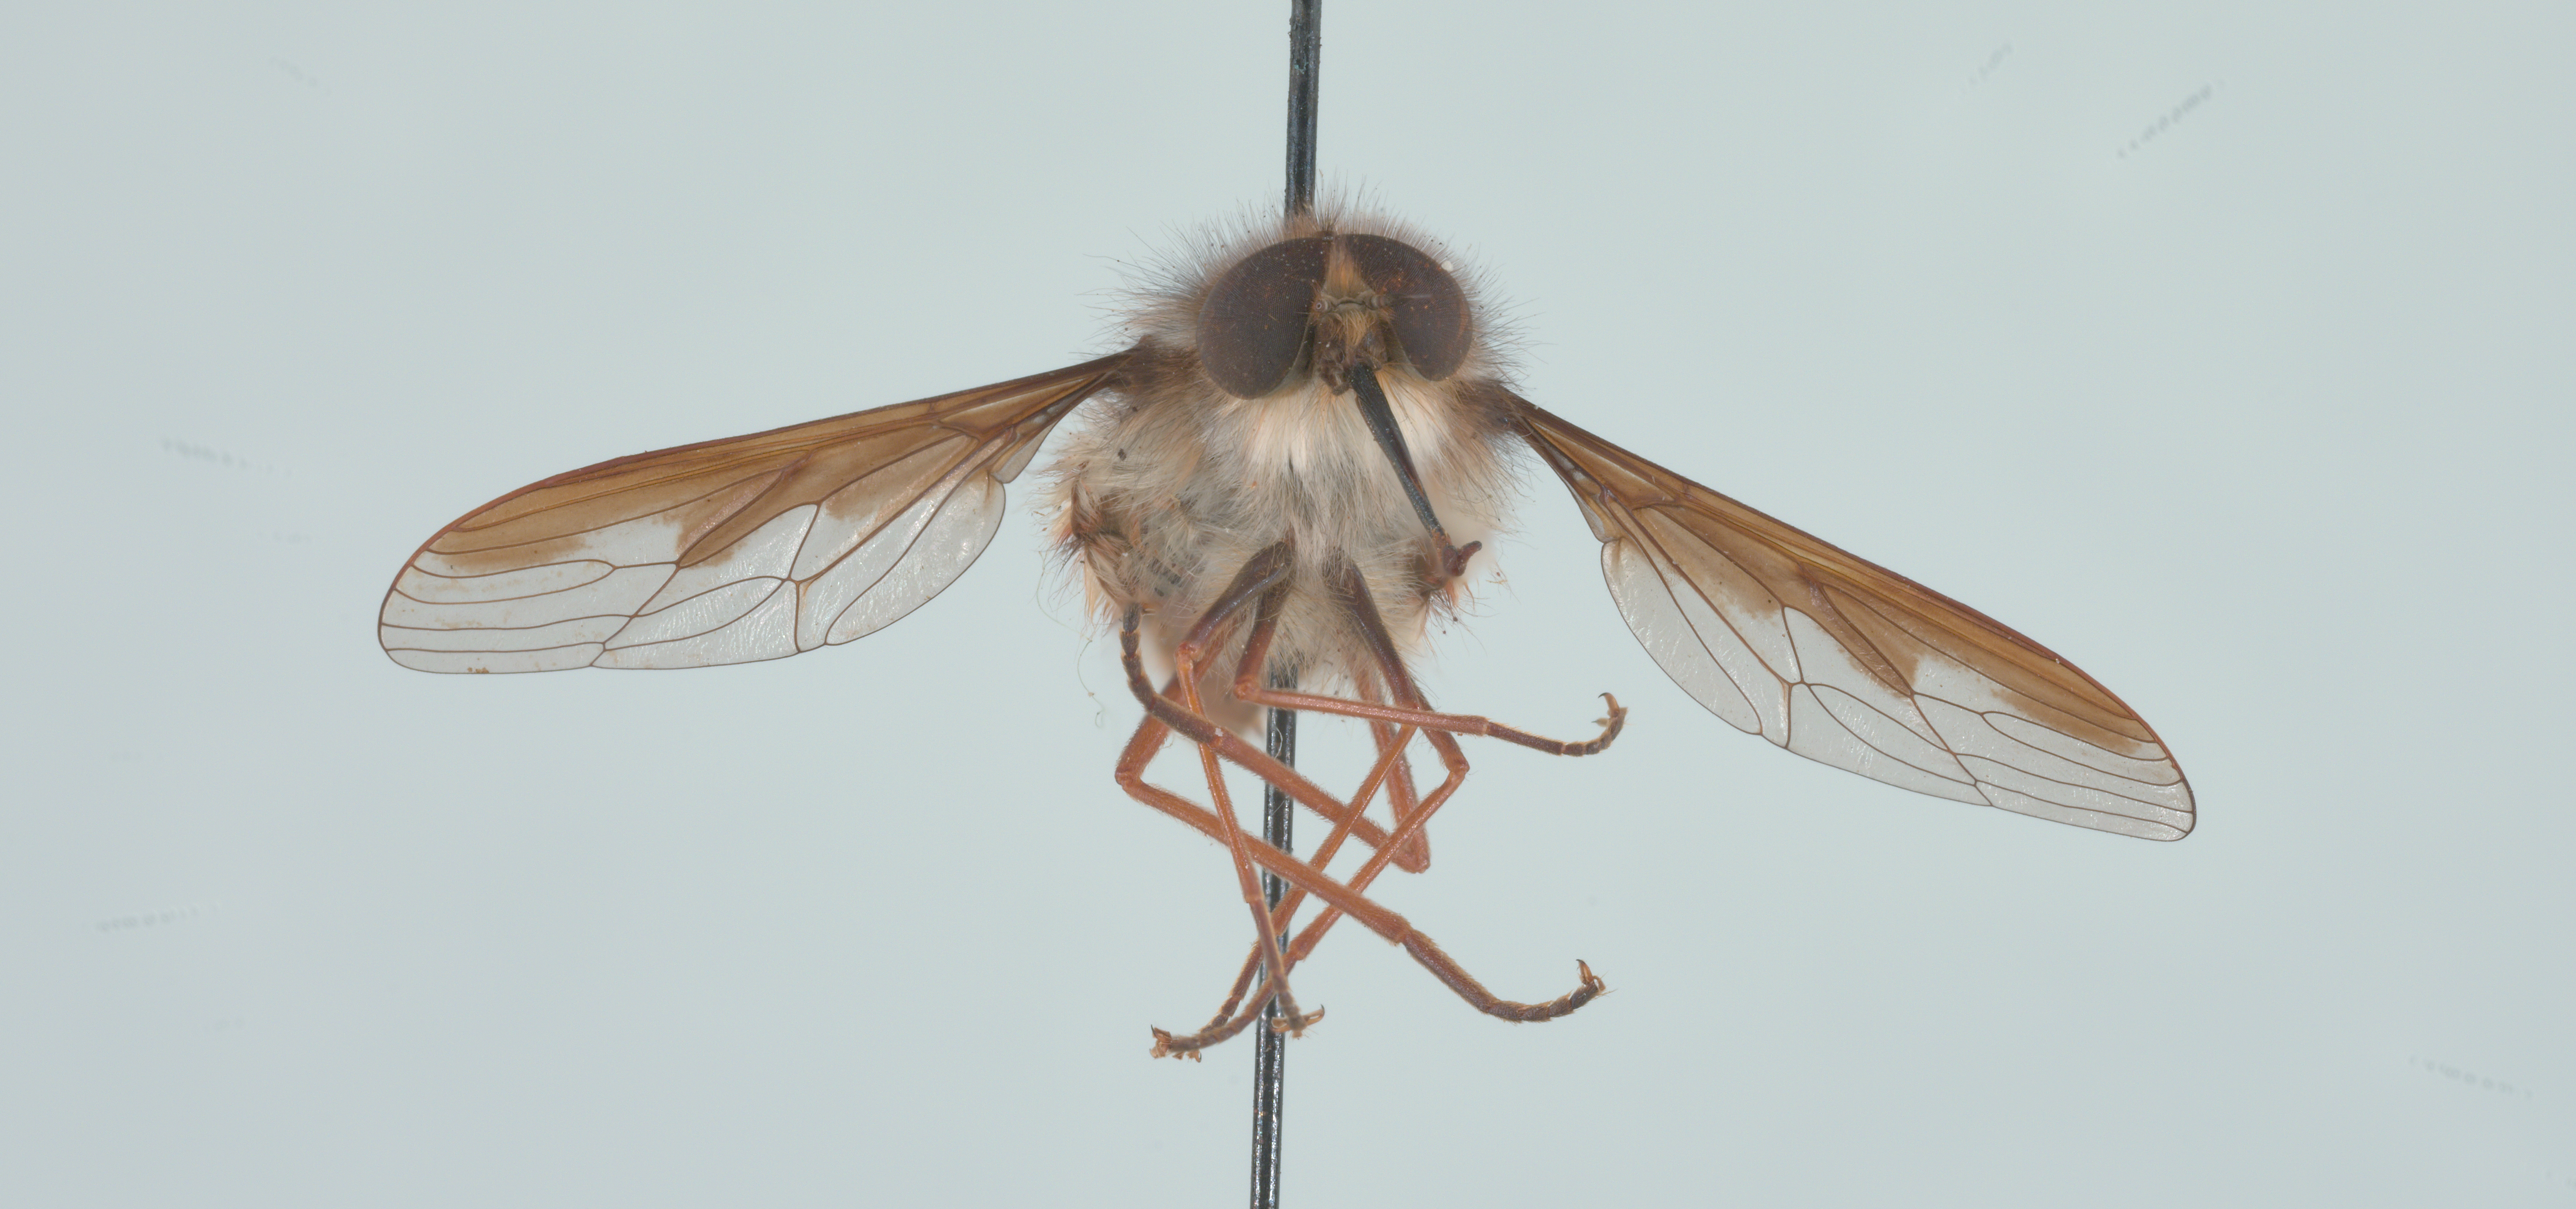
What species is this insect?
Trichophthalma sexmaculata
